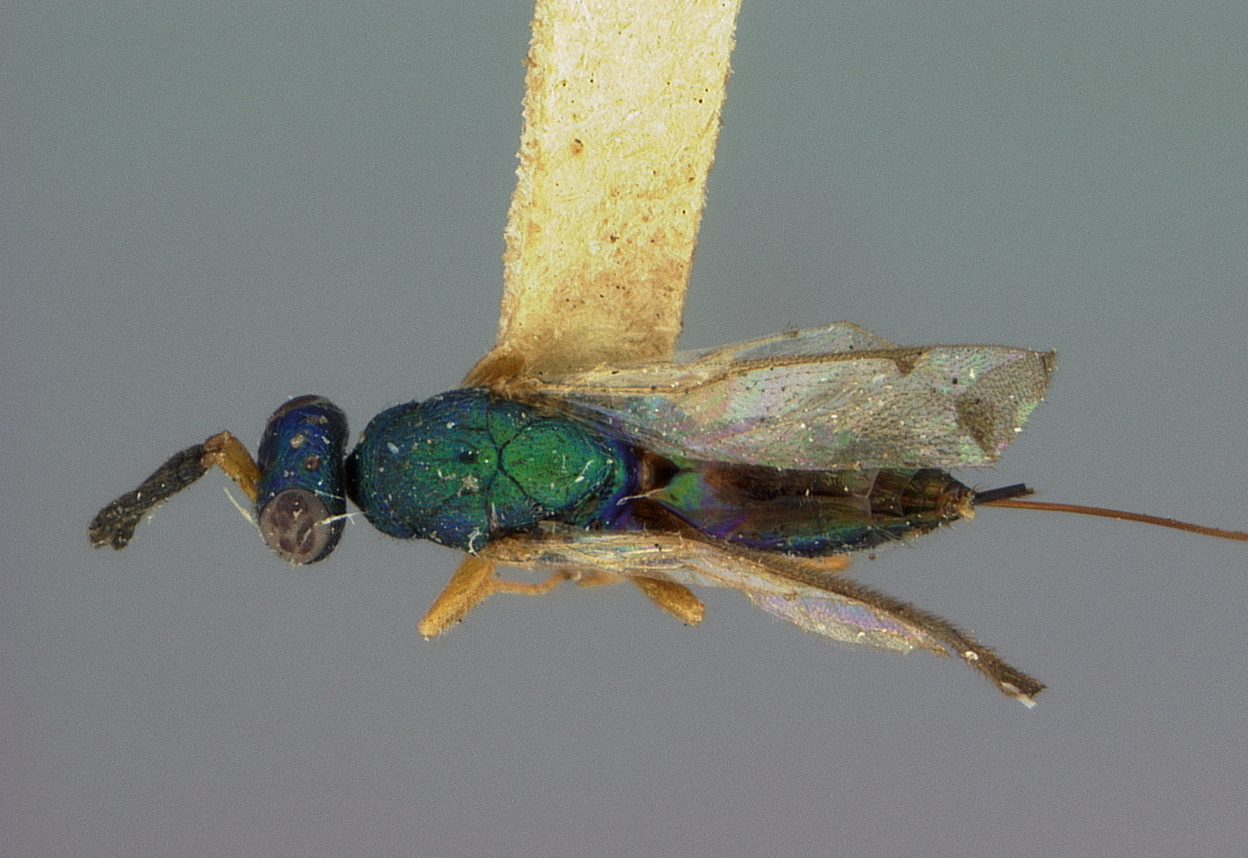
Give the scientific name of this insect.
Torymus flaviventris
